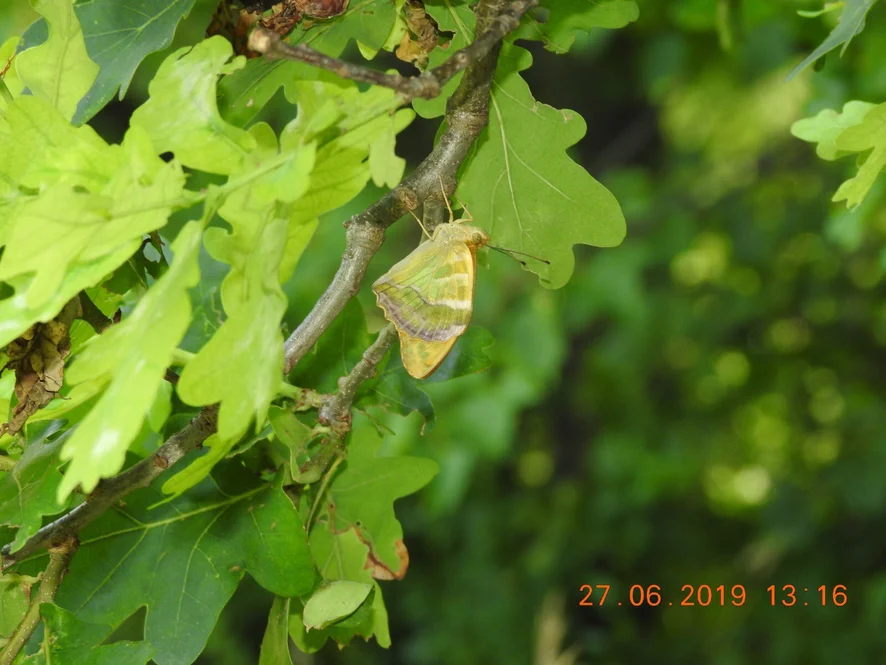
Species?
Argynnis paphia
